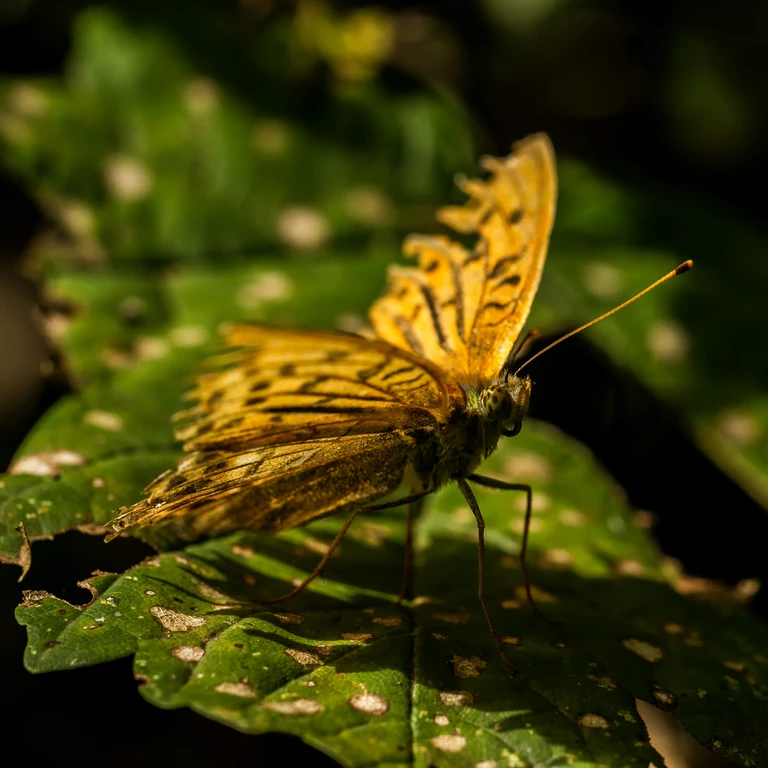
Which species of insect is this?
Argynnis paphia
